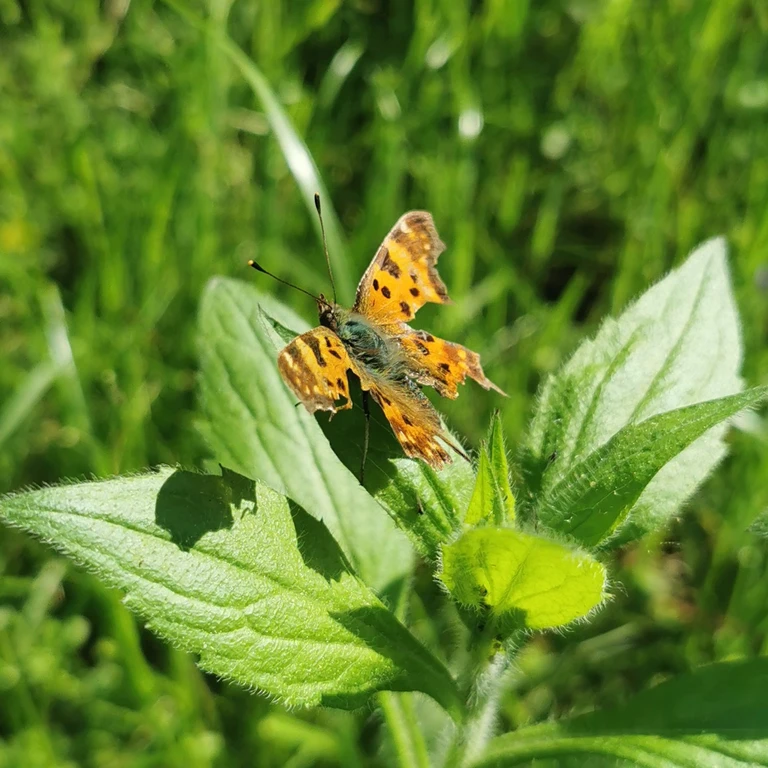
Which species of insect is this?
Polygonia c-album
